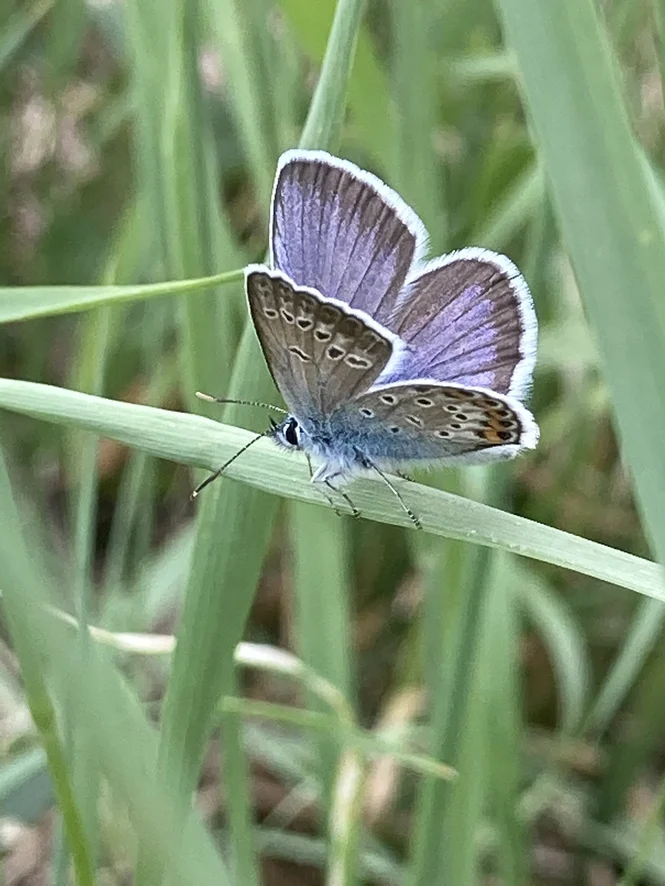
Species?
Plebejus argus
